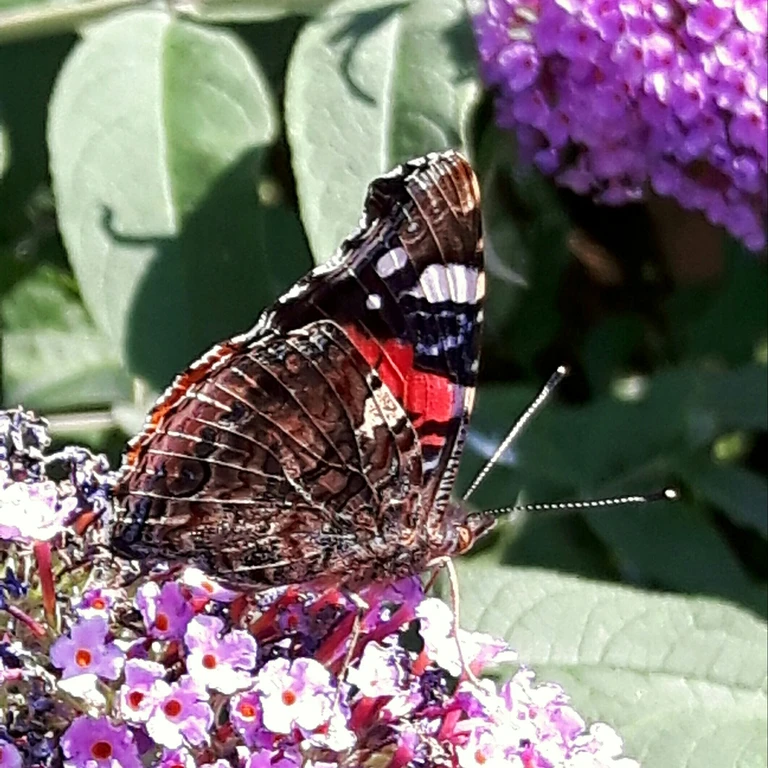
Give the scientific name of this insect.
Vanessa atalanta
